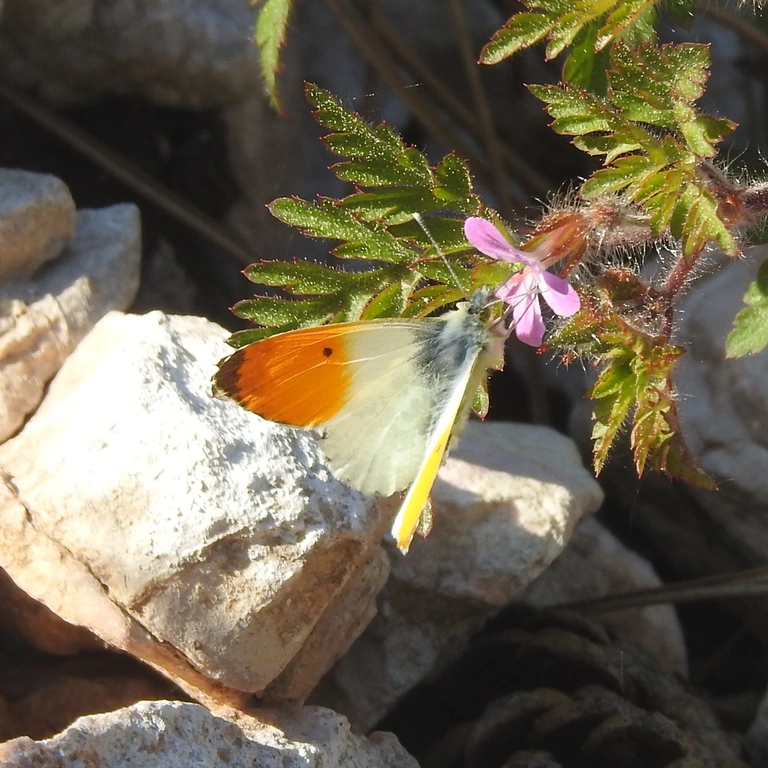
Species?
Anthocharis cardamines
